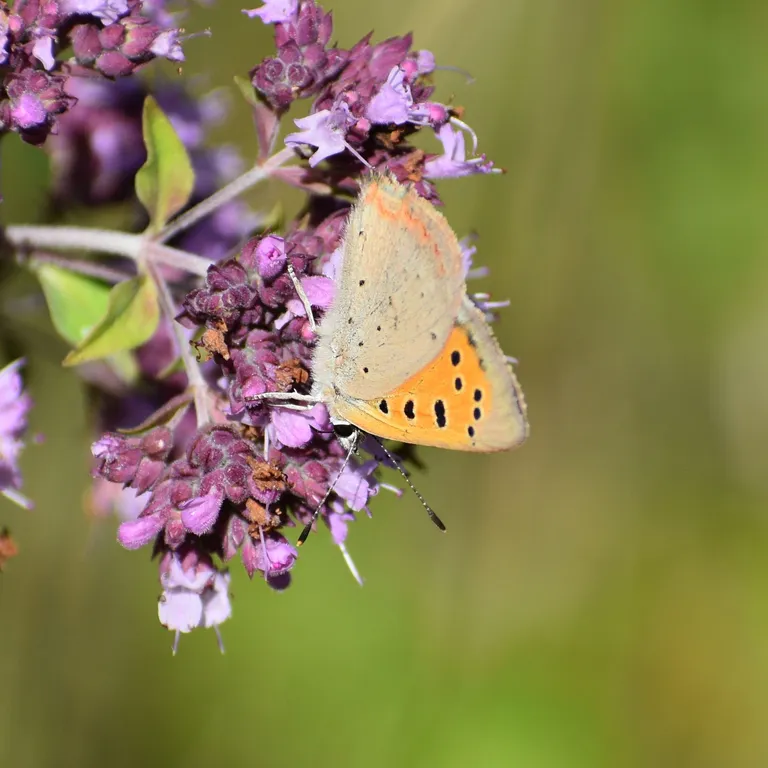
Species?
Lycaena phlaeas
